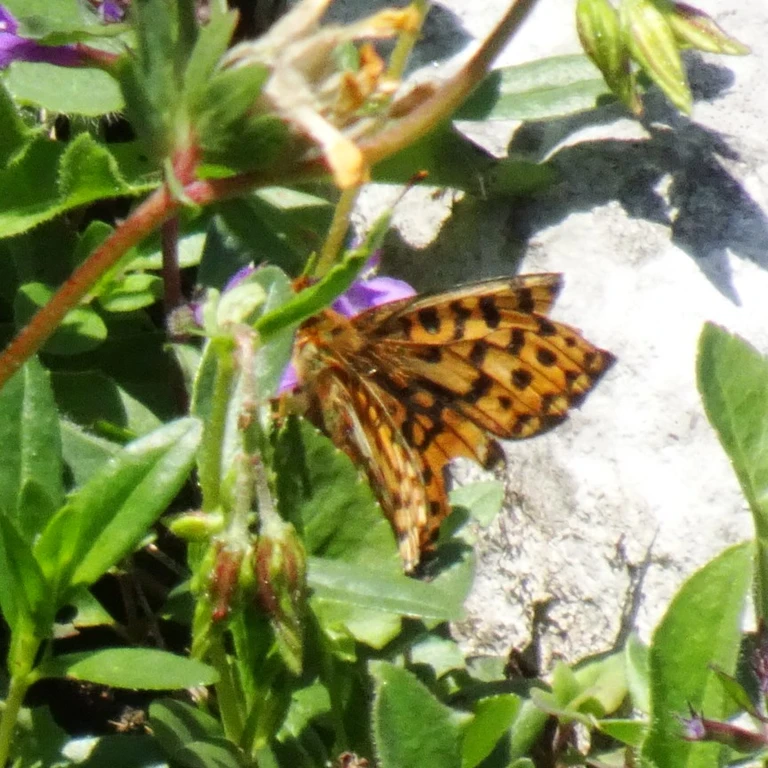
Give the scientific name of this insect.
Boloria euphrosyne (also Clossiana euphrosyne)
